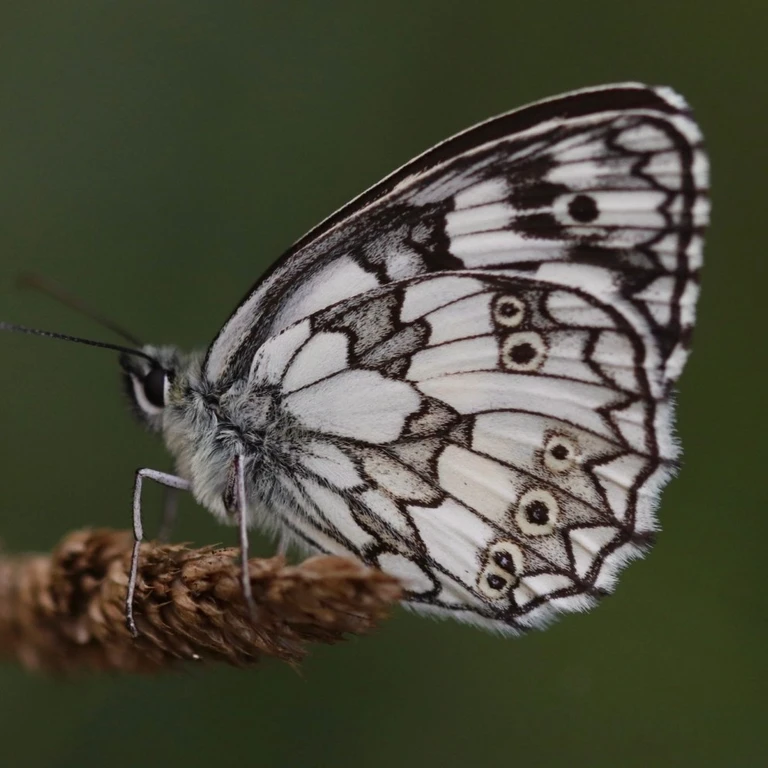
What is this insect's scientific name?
Melanargia galathea
